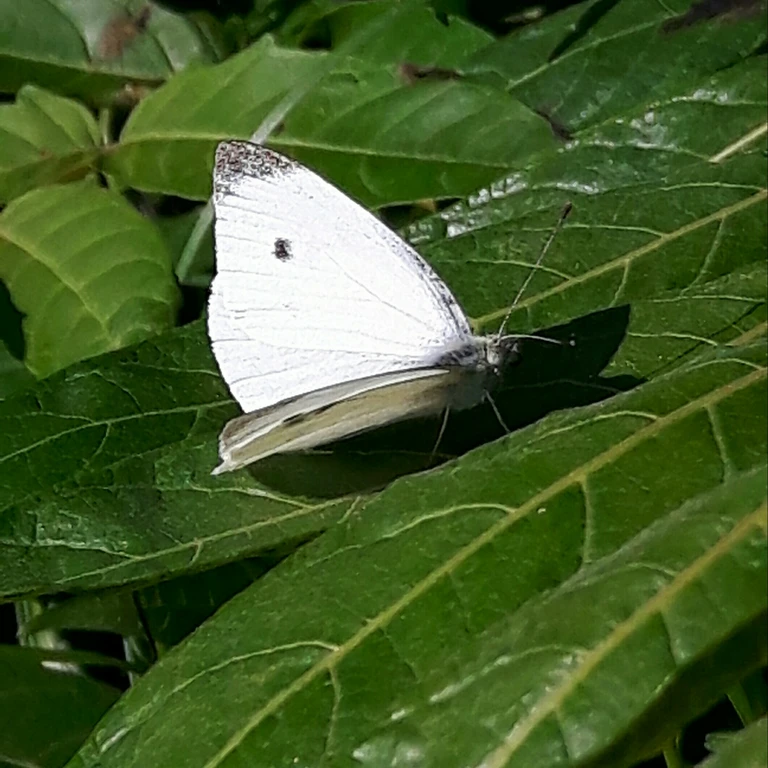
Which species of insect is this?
Pieris rapae
